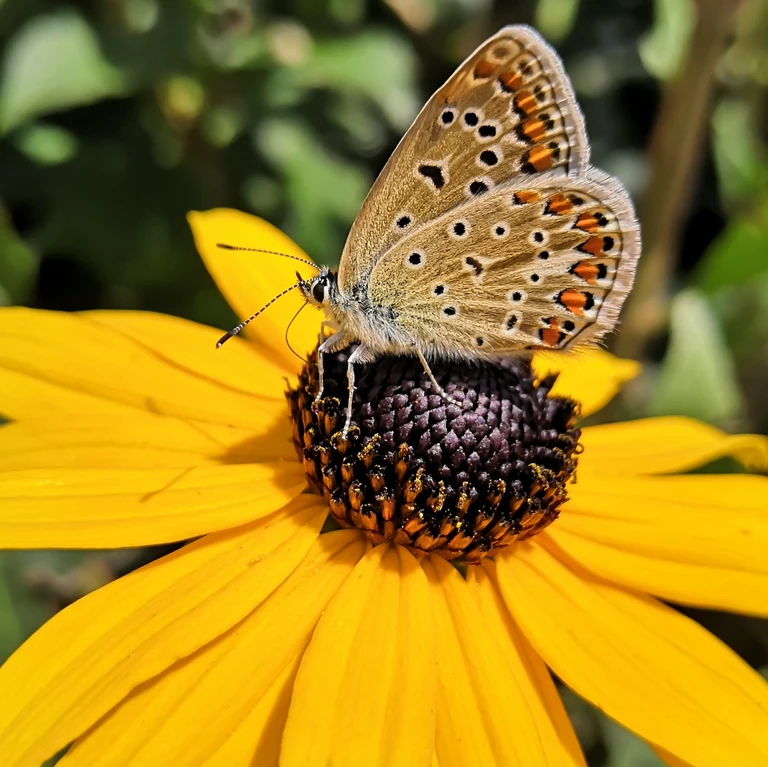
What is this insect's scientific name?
Polyommatus icarus
